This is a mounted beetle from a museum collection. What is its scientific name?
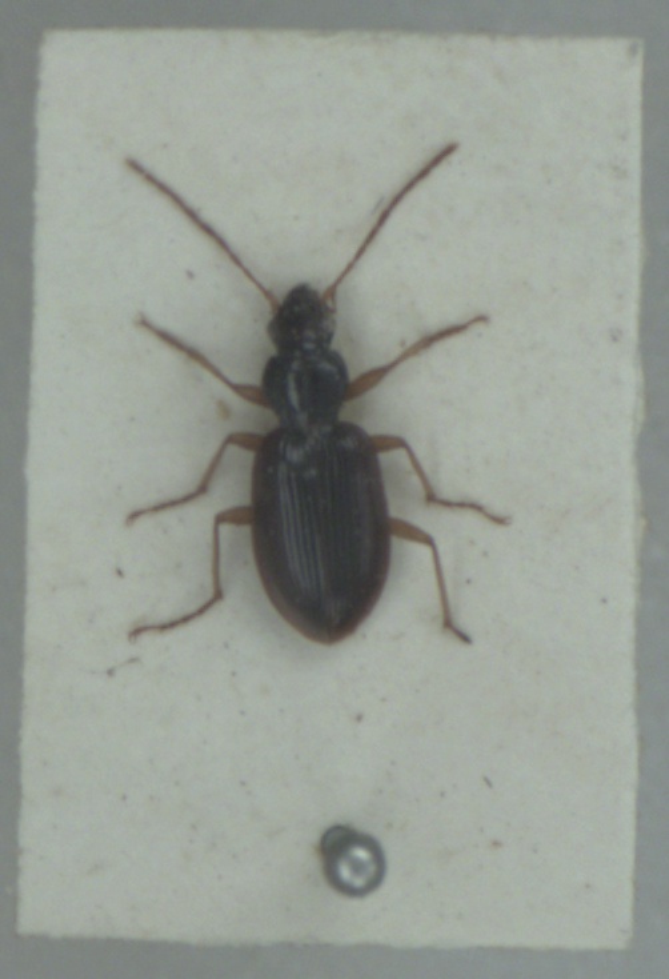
Paranchus albipes
